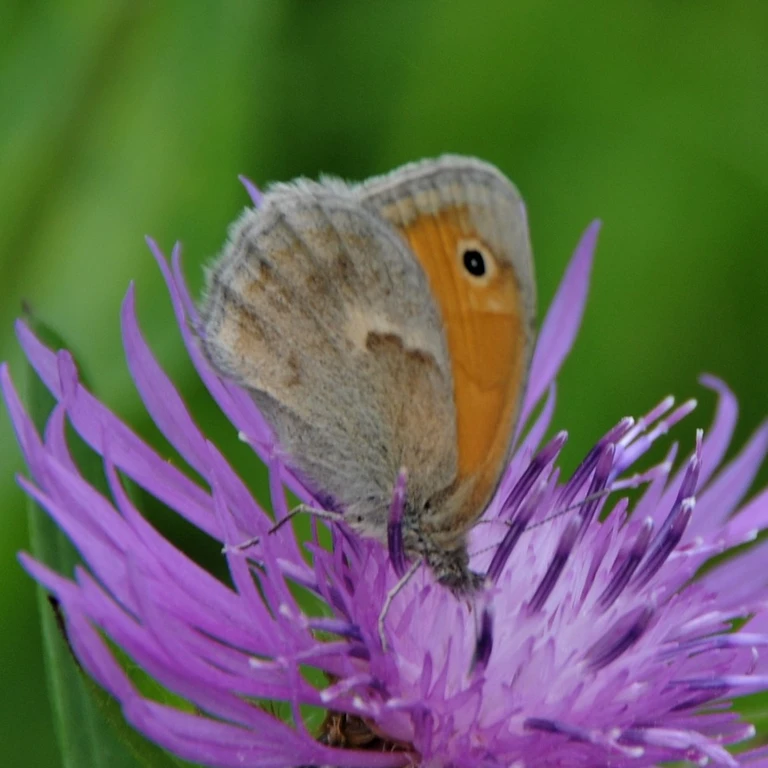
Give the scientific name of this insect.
Coenonympha pamphilus
